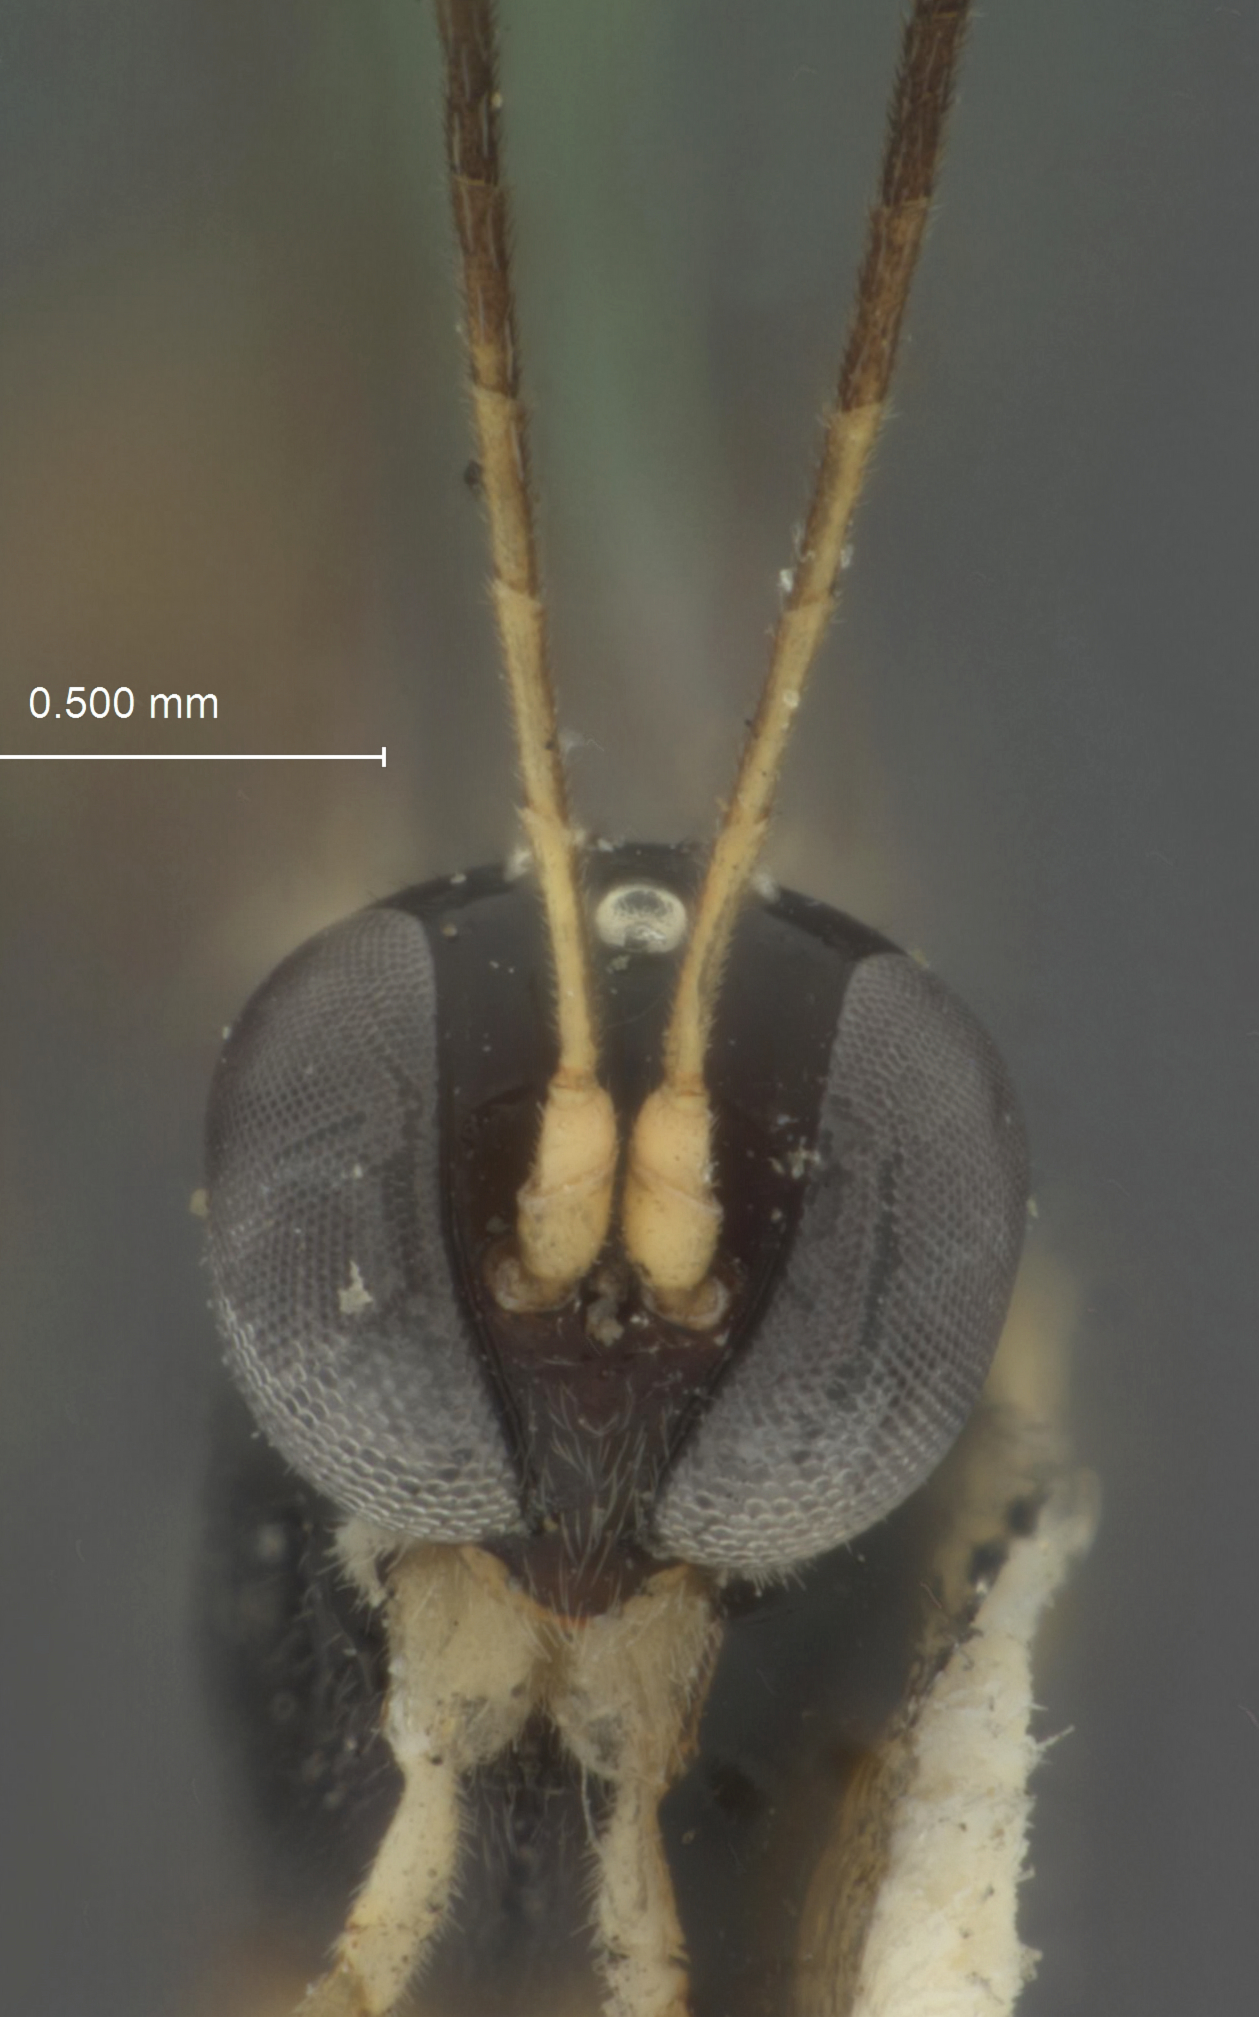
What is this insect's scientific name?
Atrometus minutus
